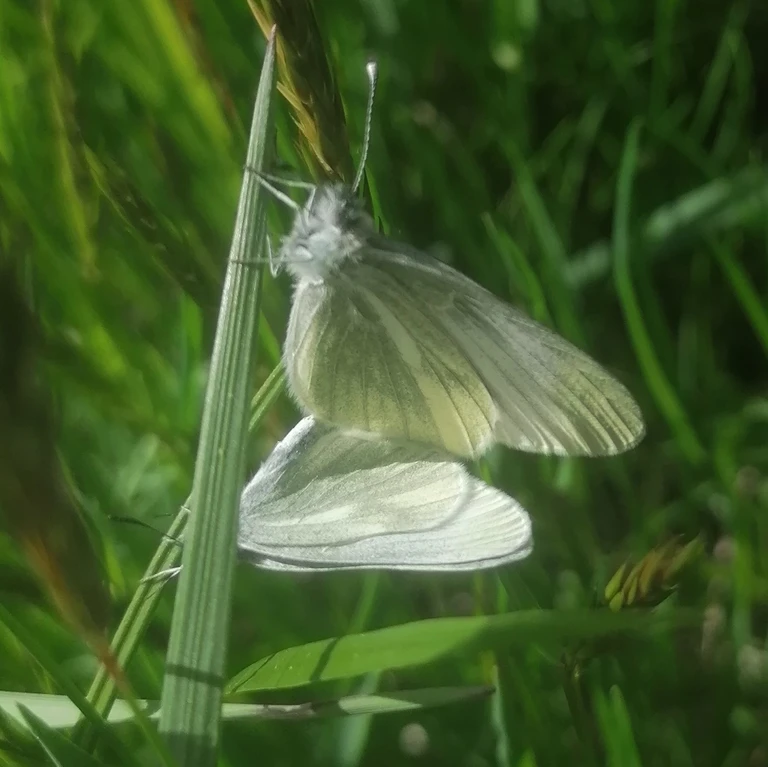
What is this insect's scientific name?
Leptidea sinapis/juvernica
